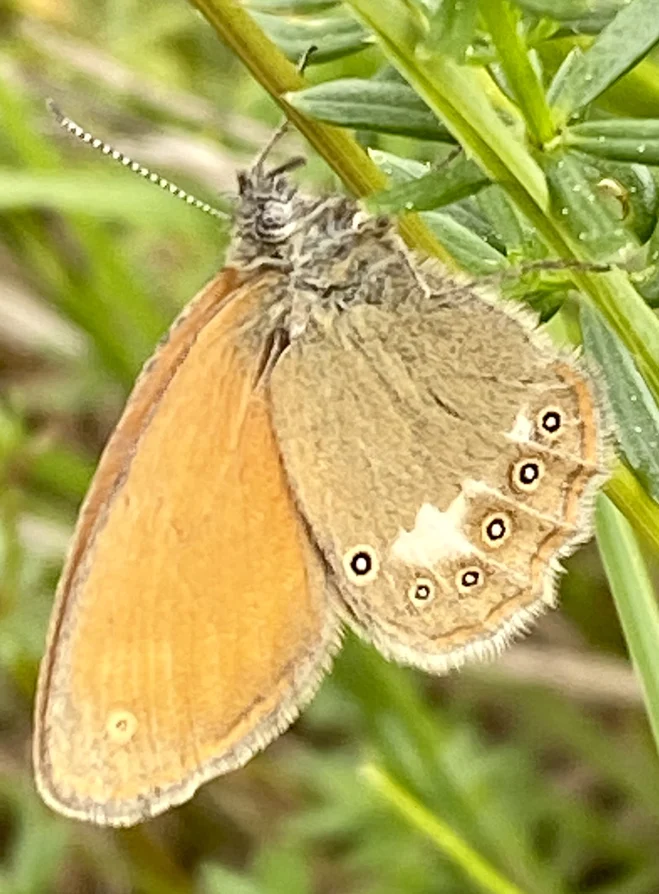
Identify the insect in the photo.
Coenonympha glycerion (also Coenonympha iphis)
